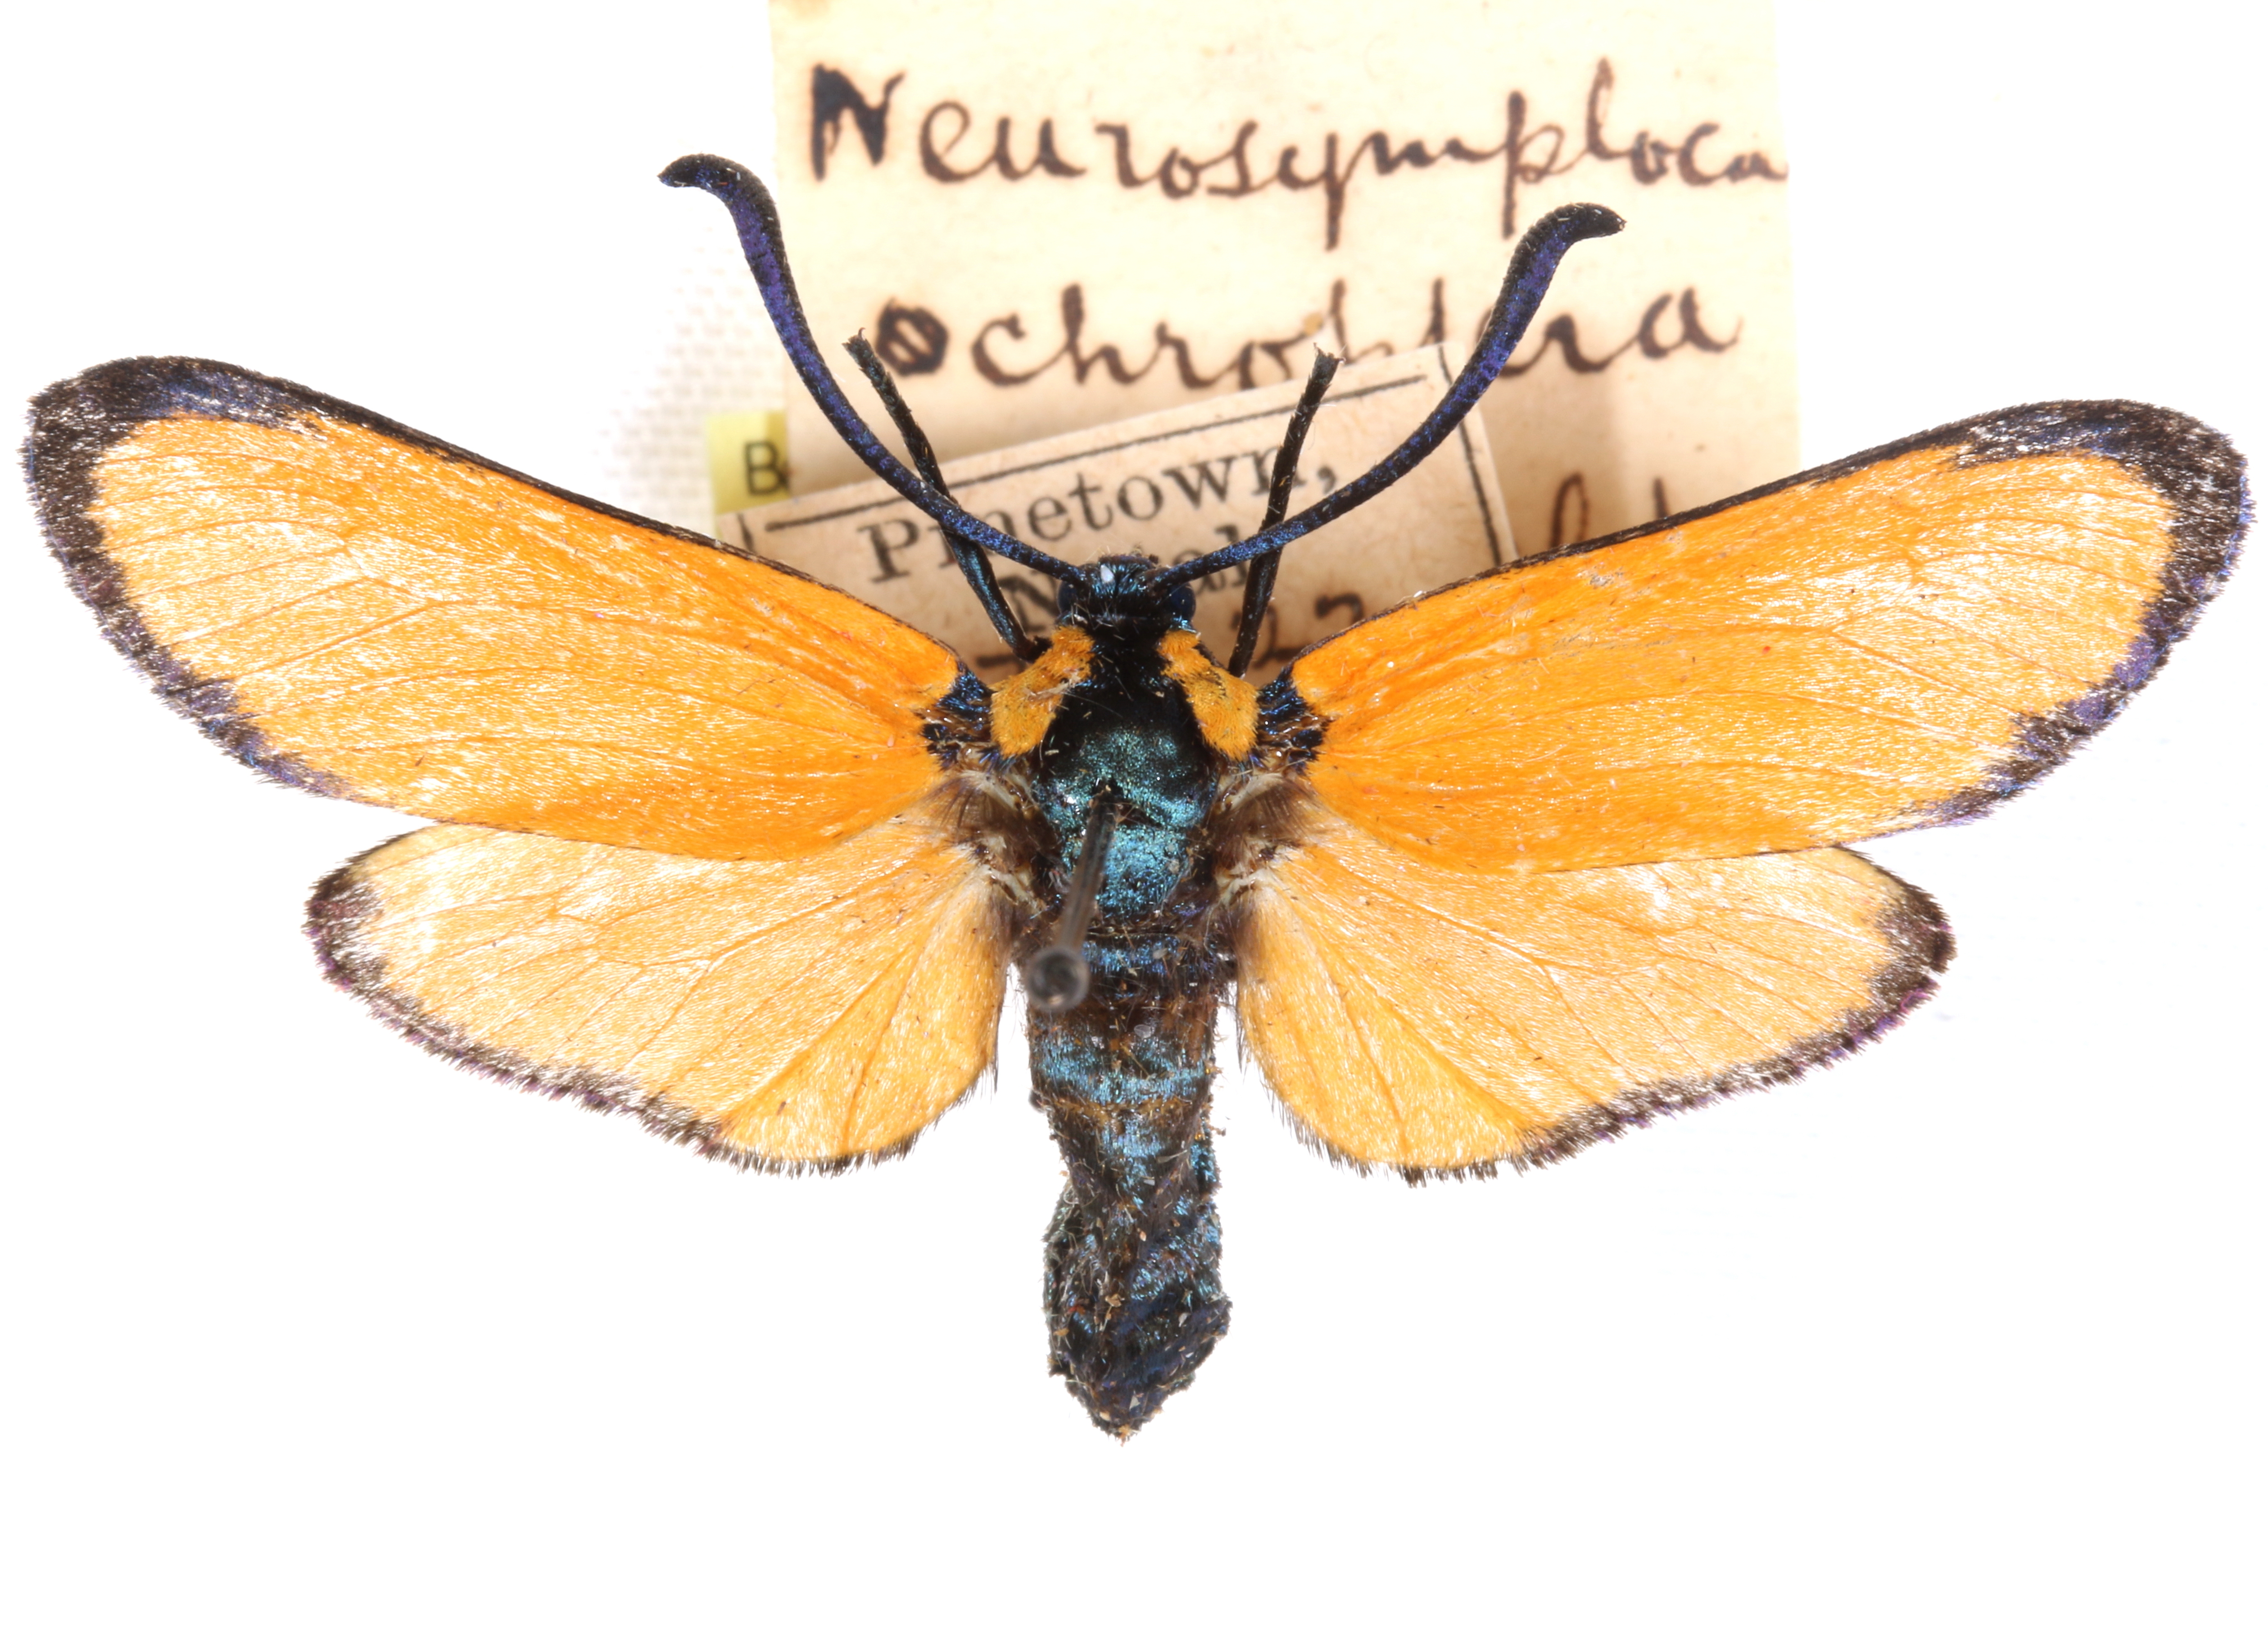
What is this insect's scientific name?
Praezygaena ochroptera
